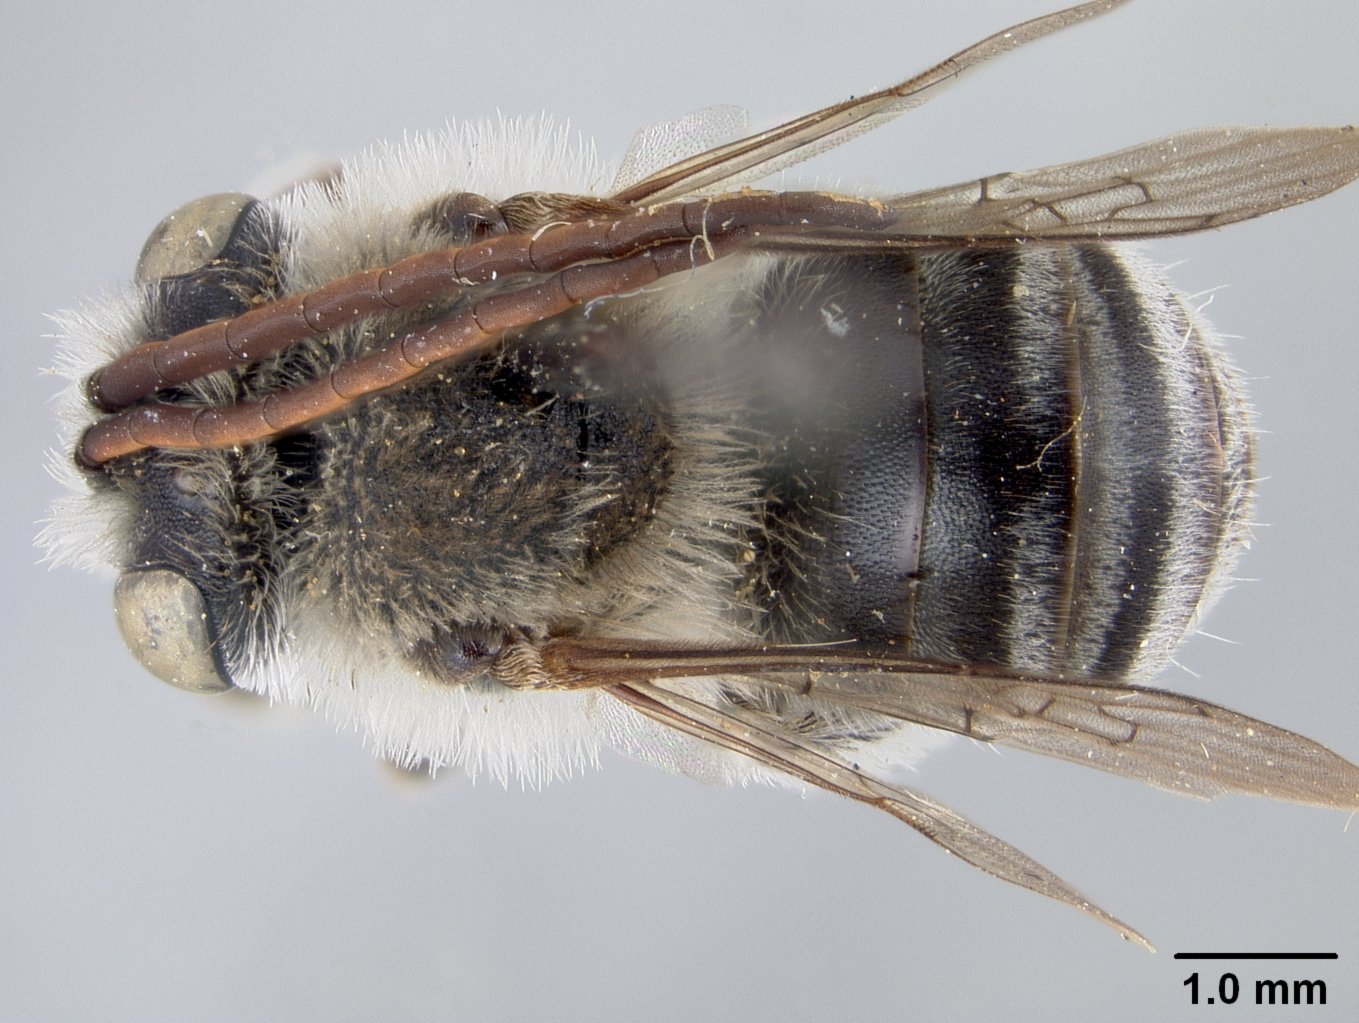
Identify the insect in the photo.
Melissodes galerensis
